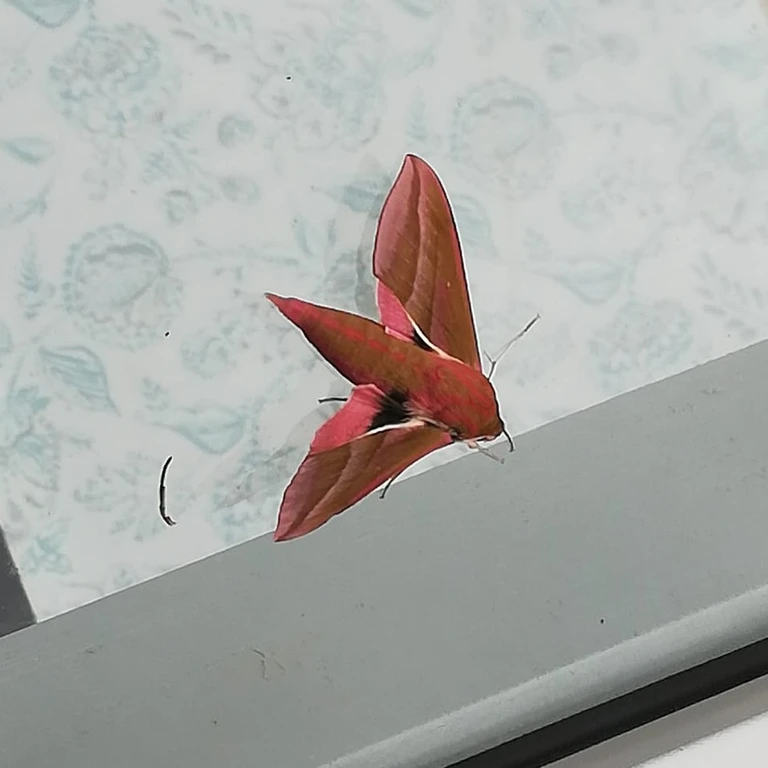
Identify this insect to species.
Deilephila elpenor
